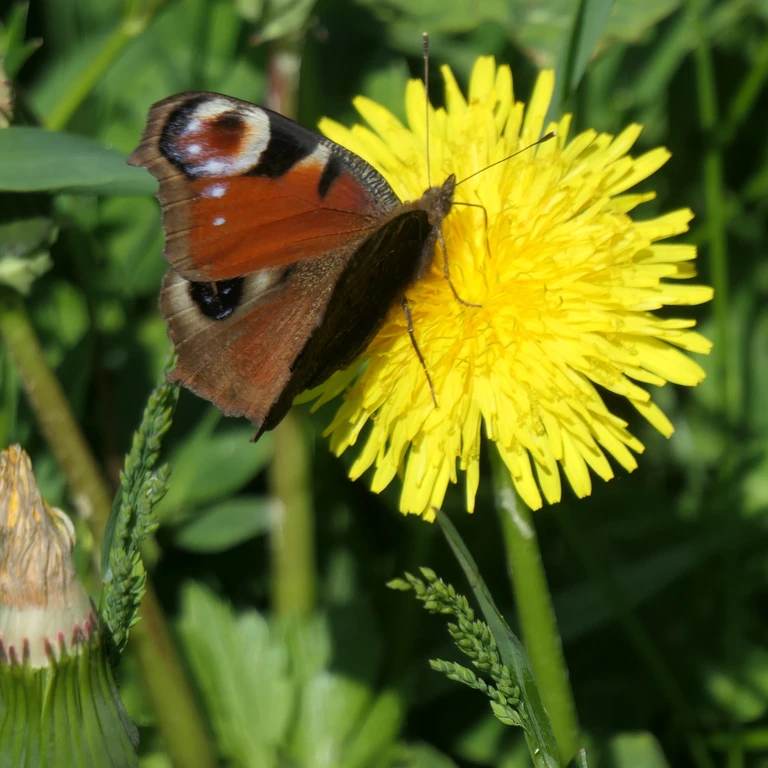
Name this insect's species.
Aglais io
